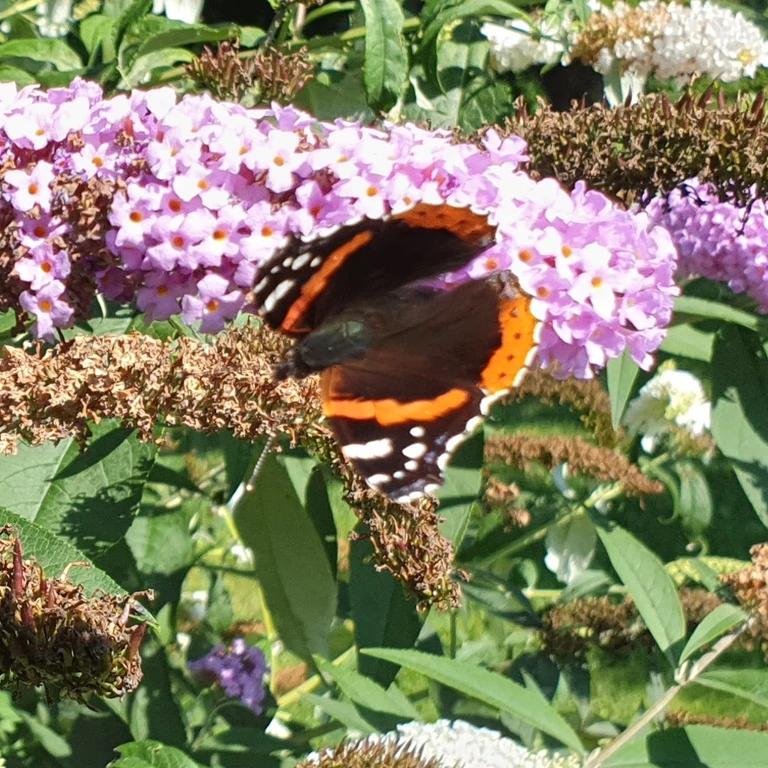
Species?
Vanessa atalanta
